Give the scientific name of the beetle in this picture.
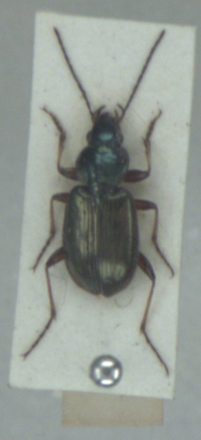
Agonum muelleri
